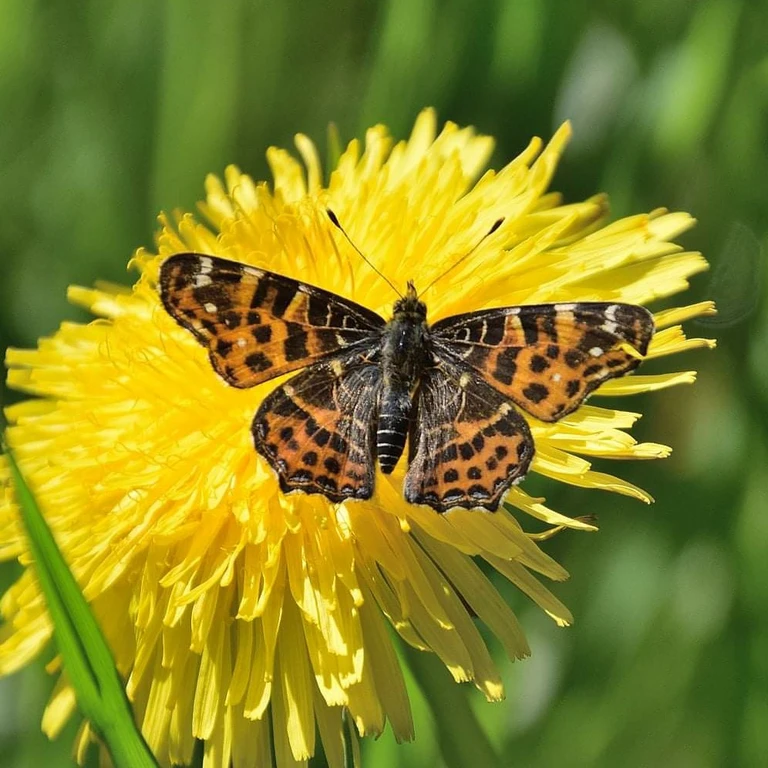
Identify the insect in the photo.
Araschnia levana
